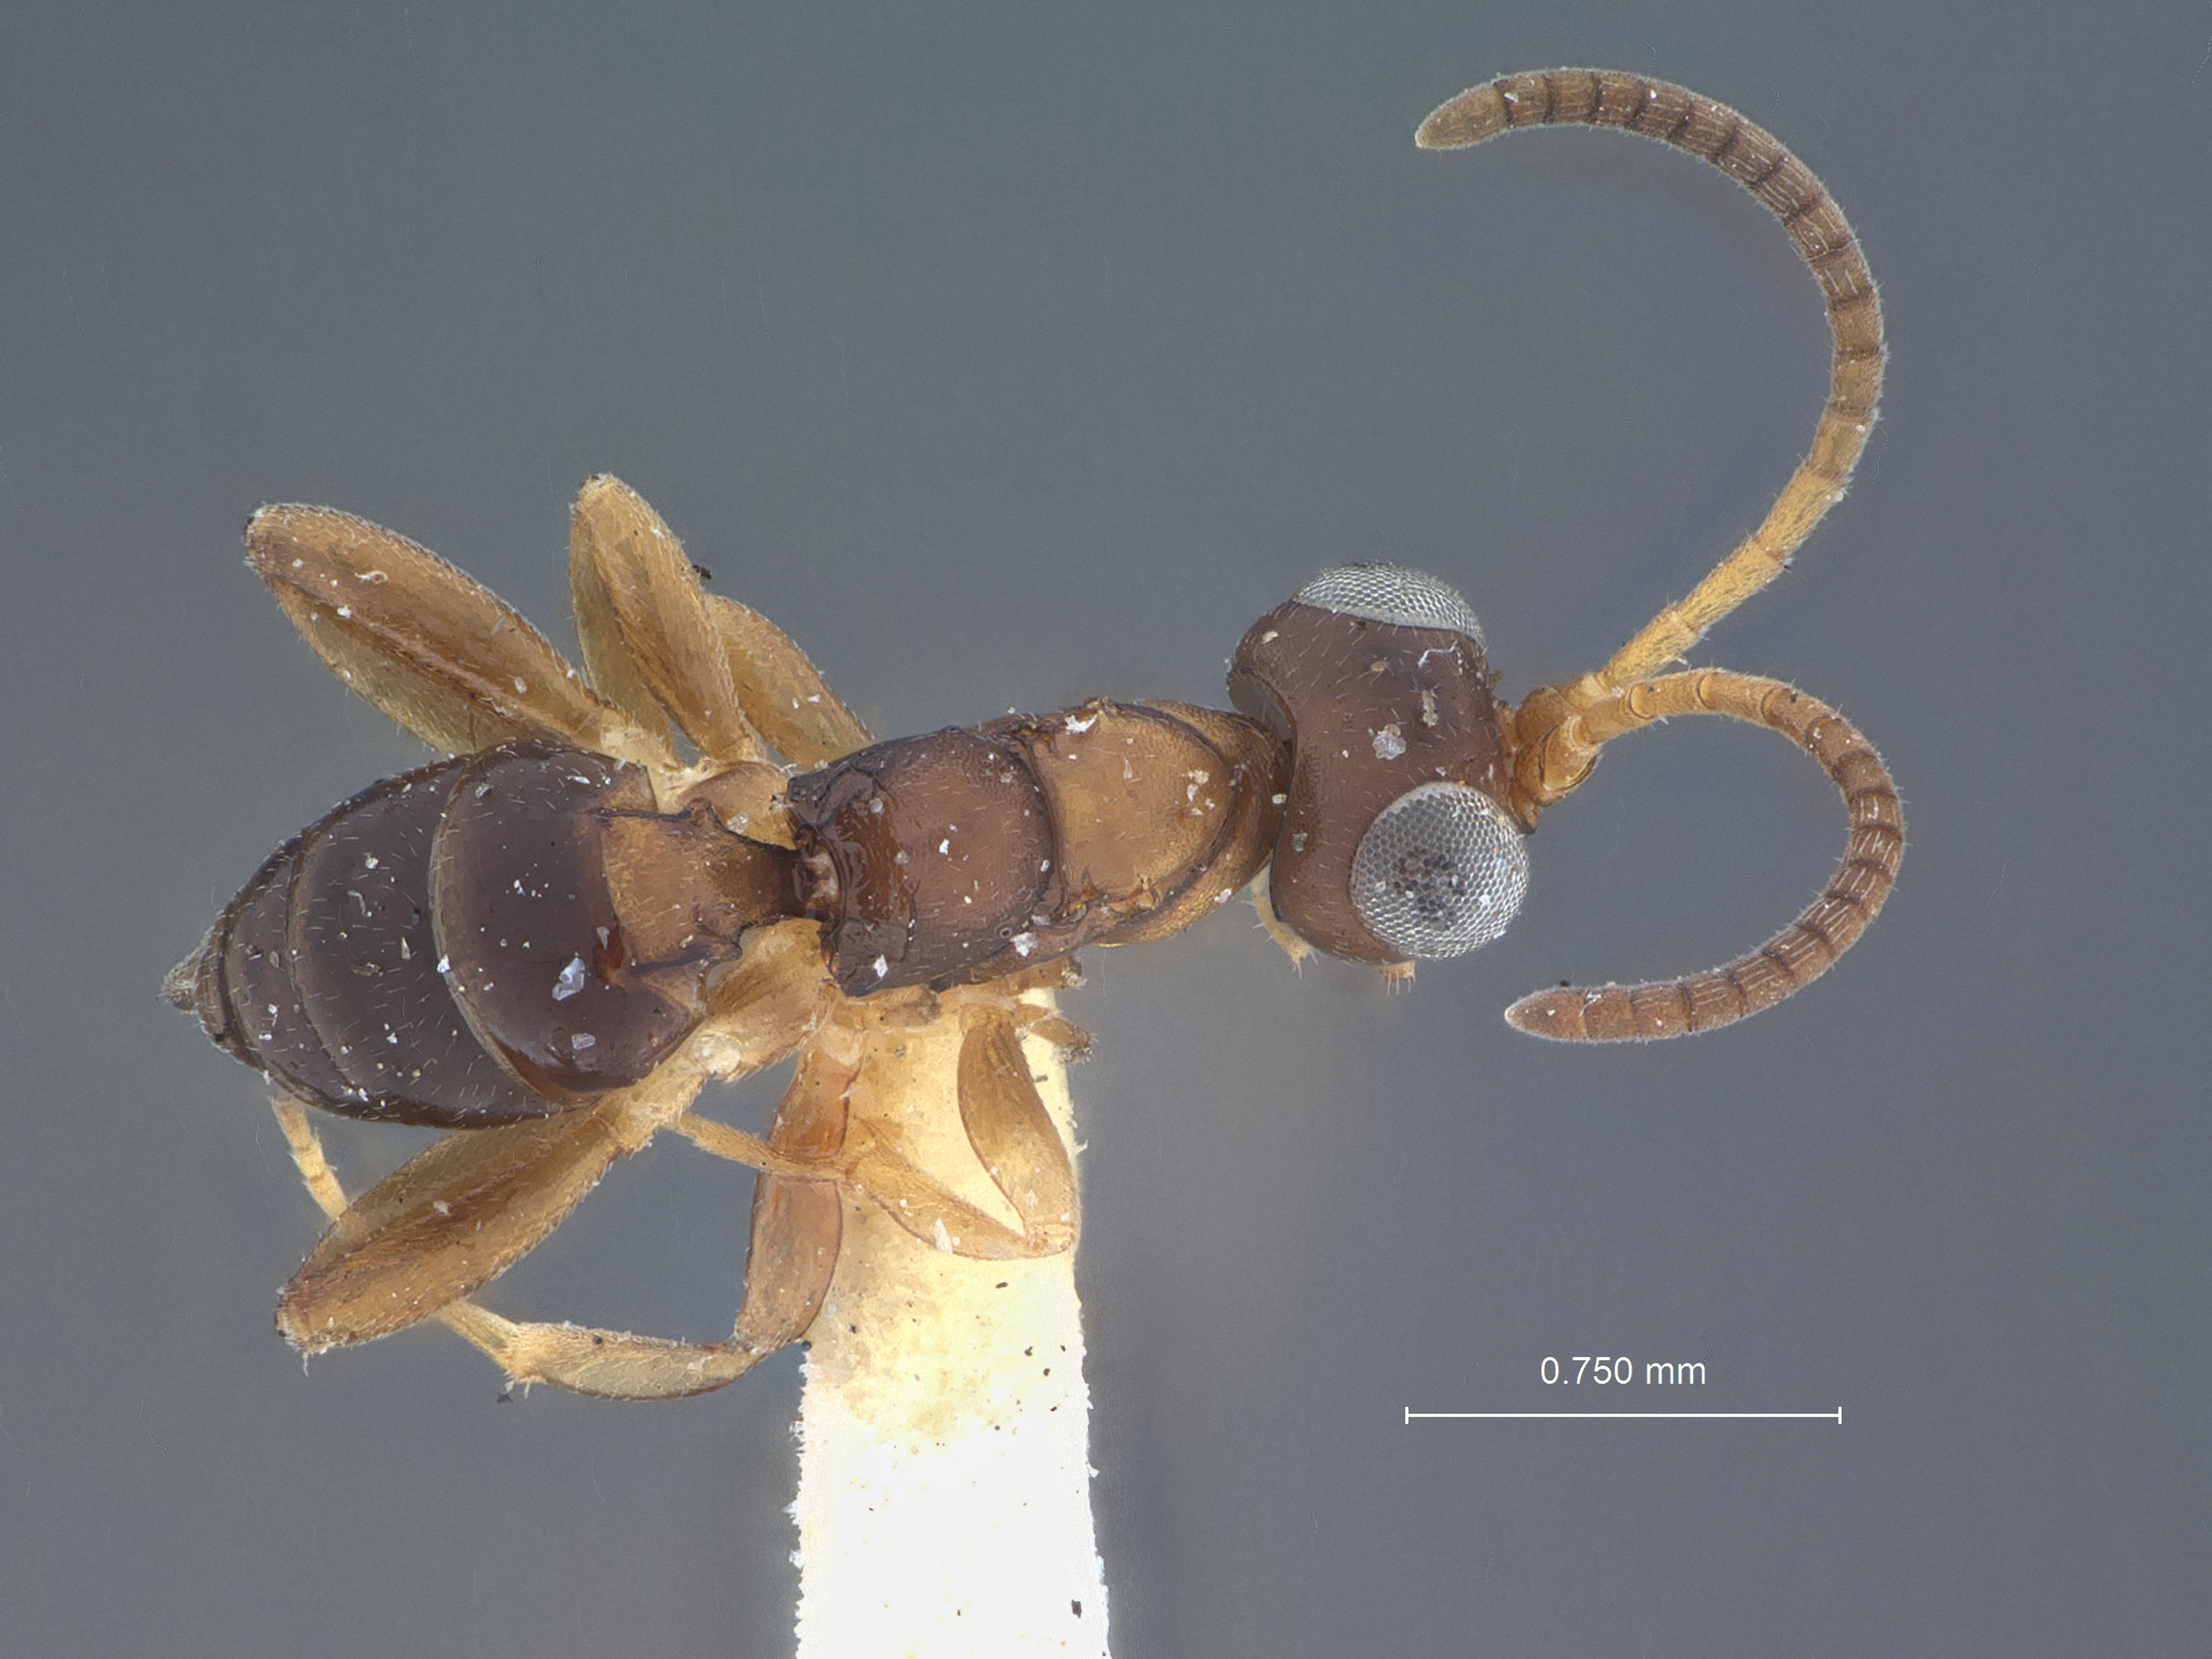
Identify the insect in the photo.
Pezomachus spiraculus
